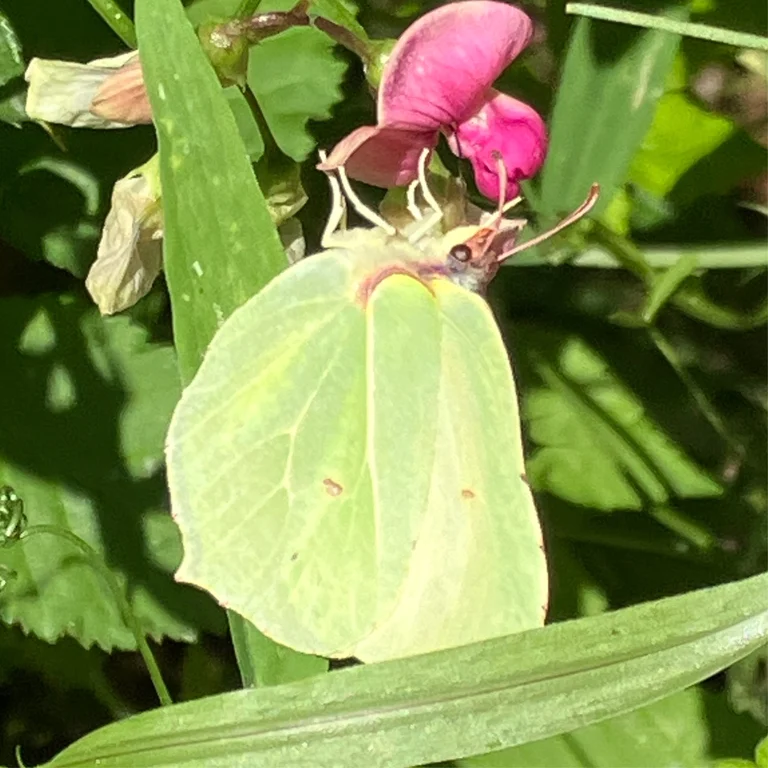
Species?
Gonepteryx rhamni
